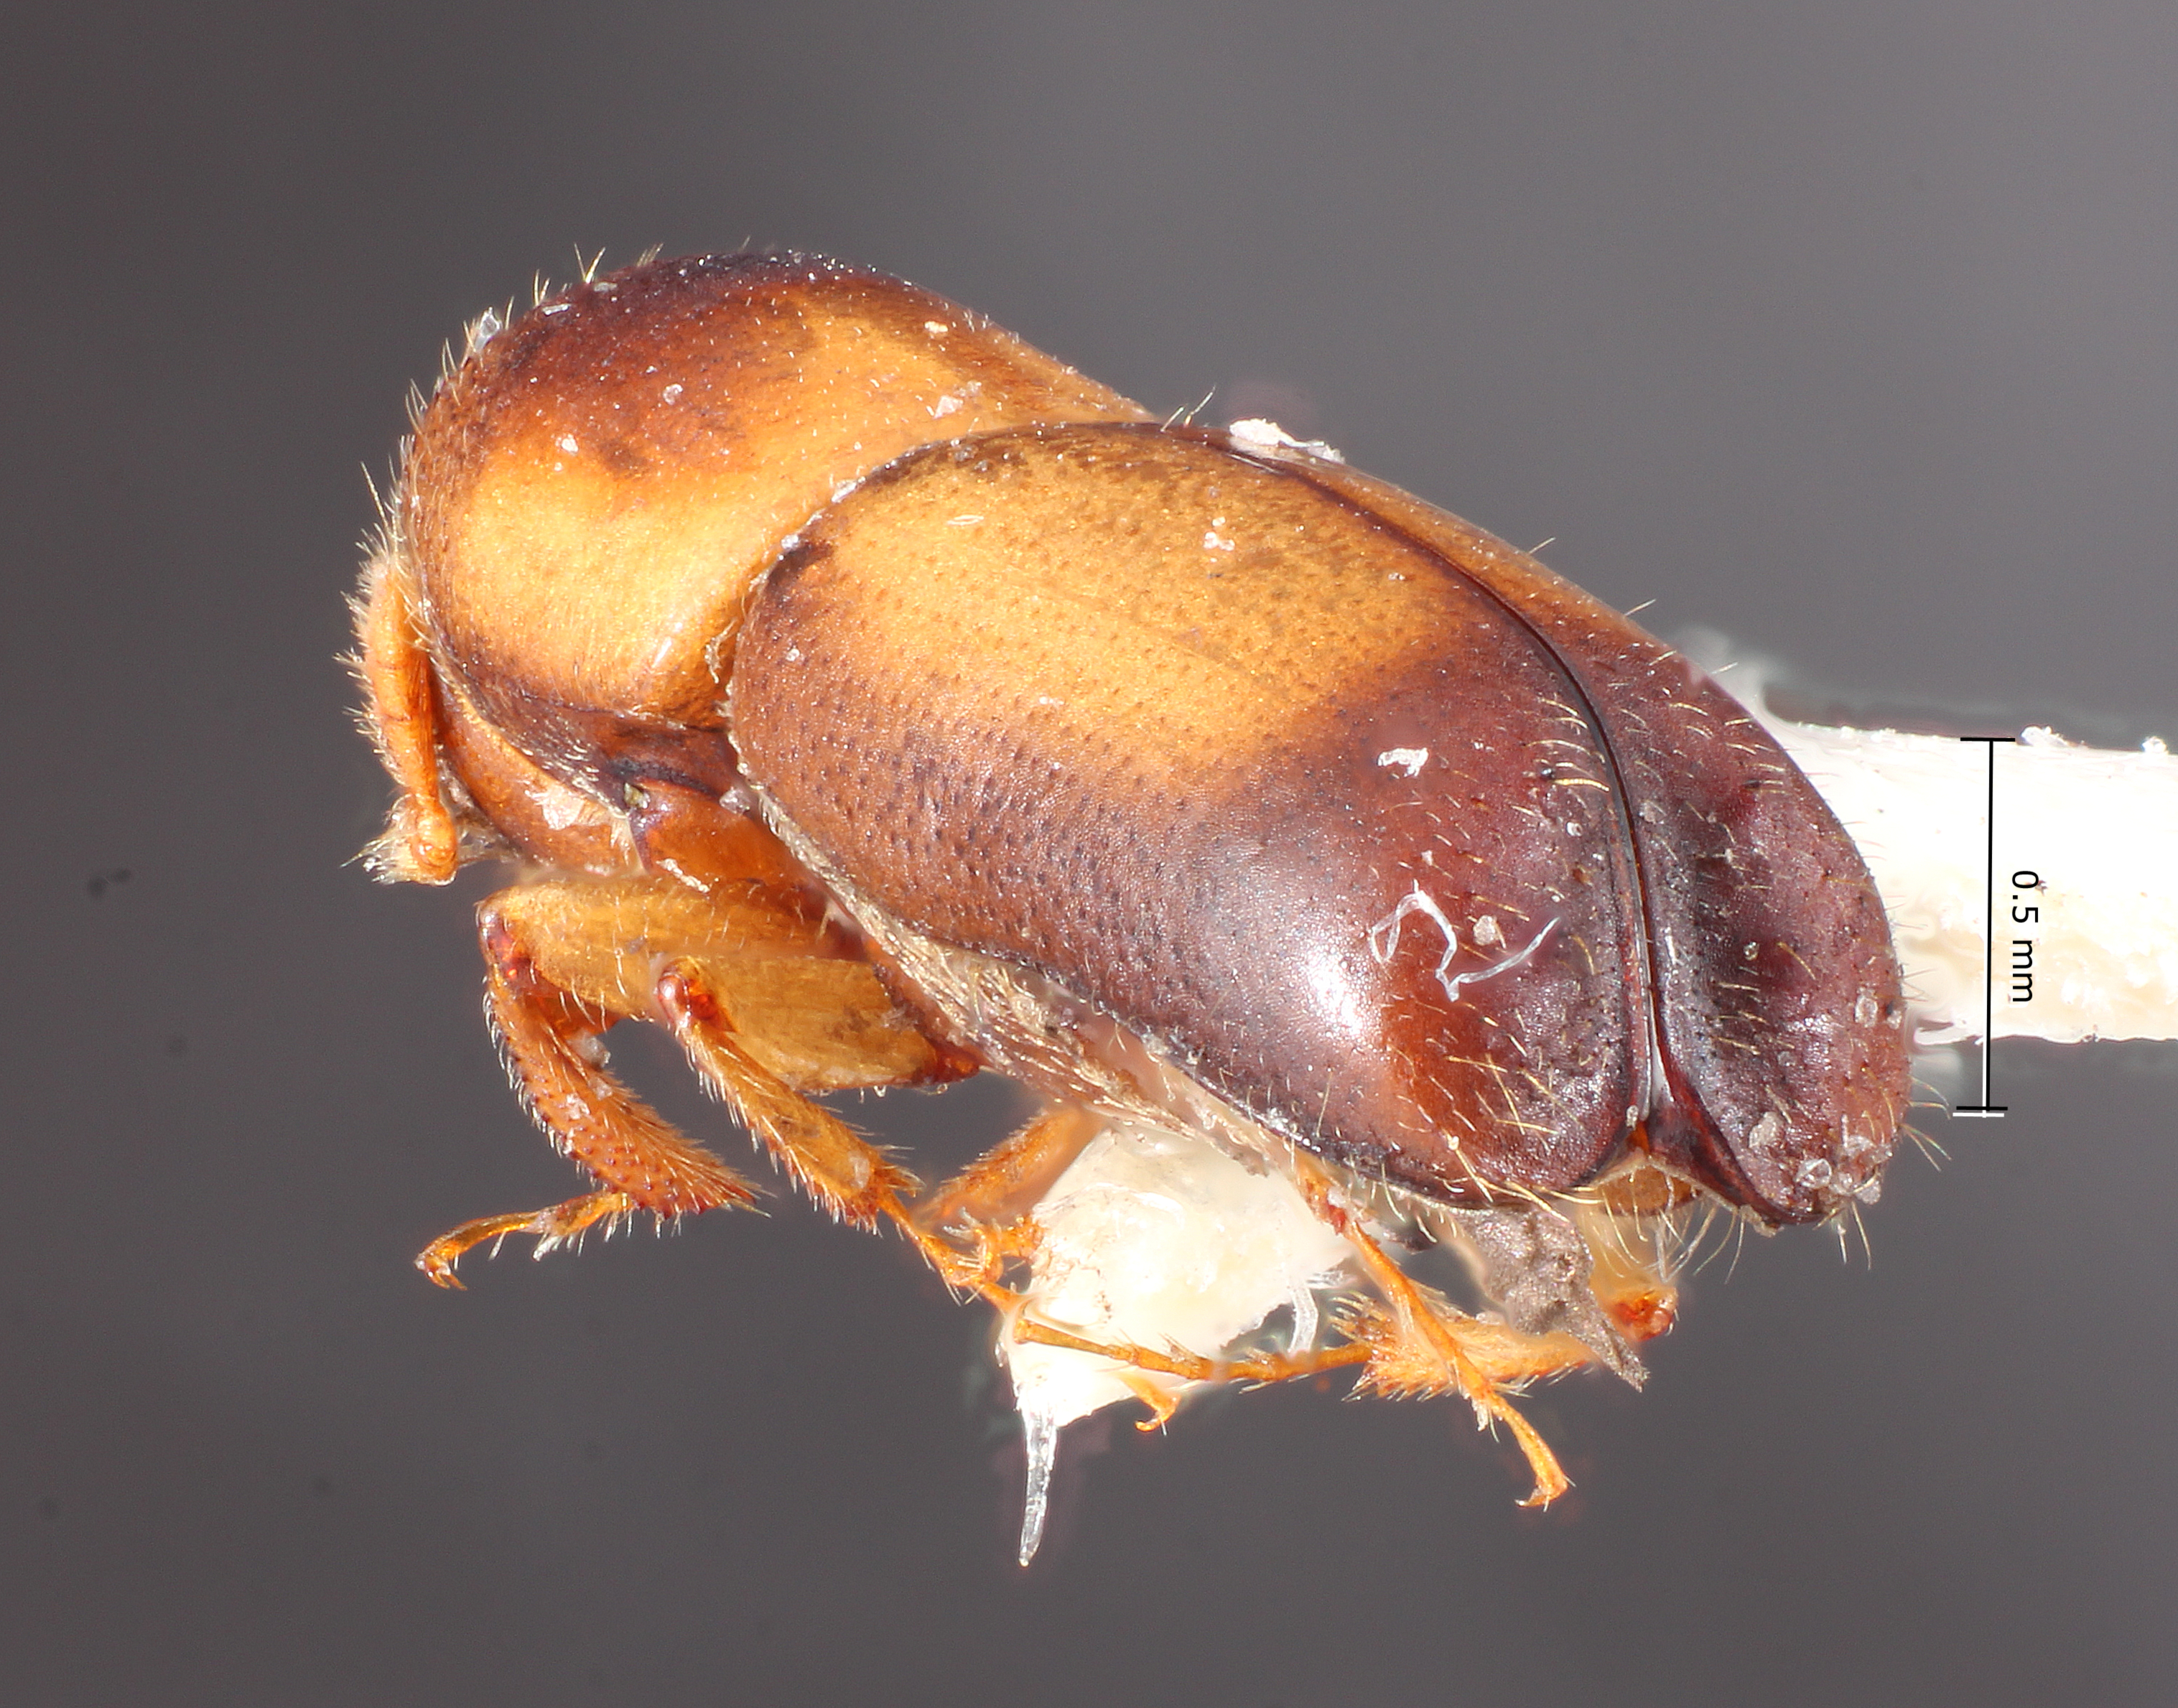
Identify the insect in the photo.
Monarthrum pseudoscutellare
